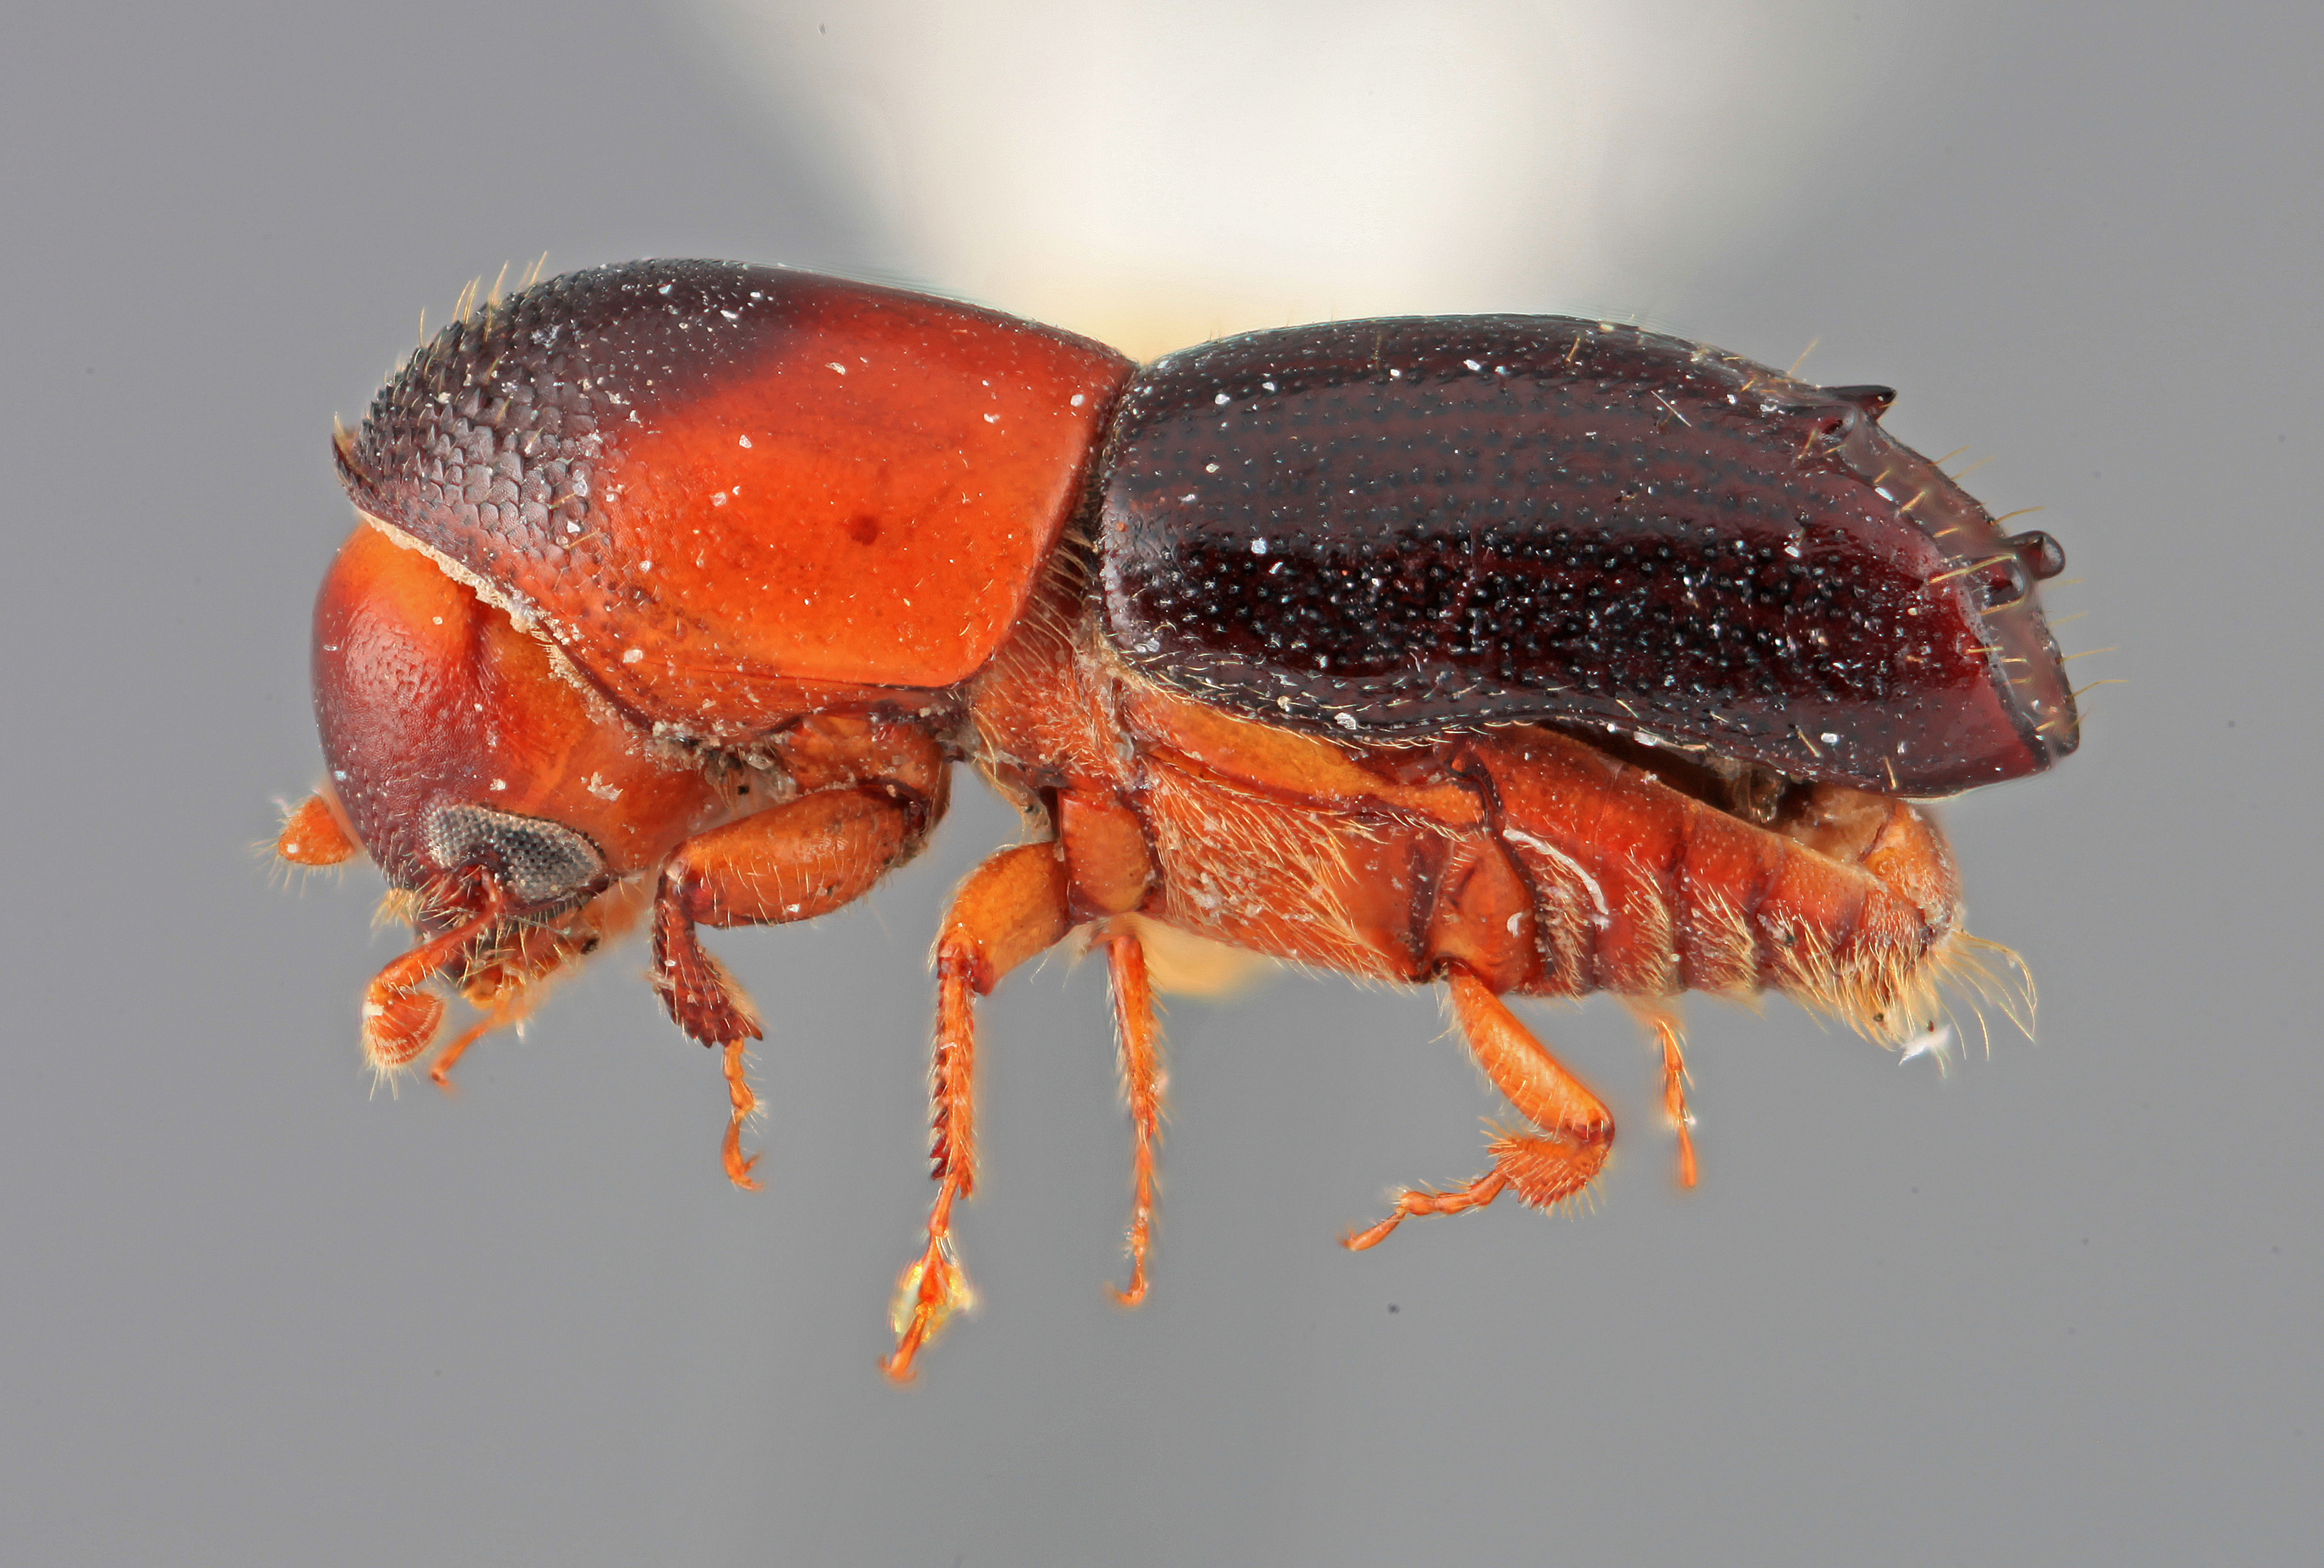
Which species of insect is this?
Tricolus nayaritensis
